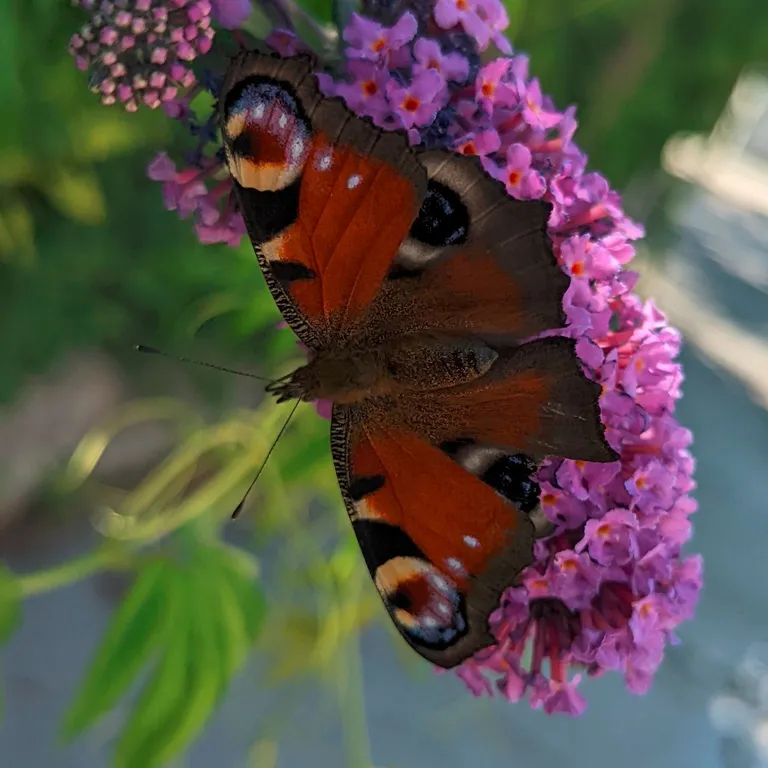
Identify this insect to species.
Aglais io
